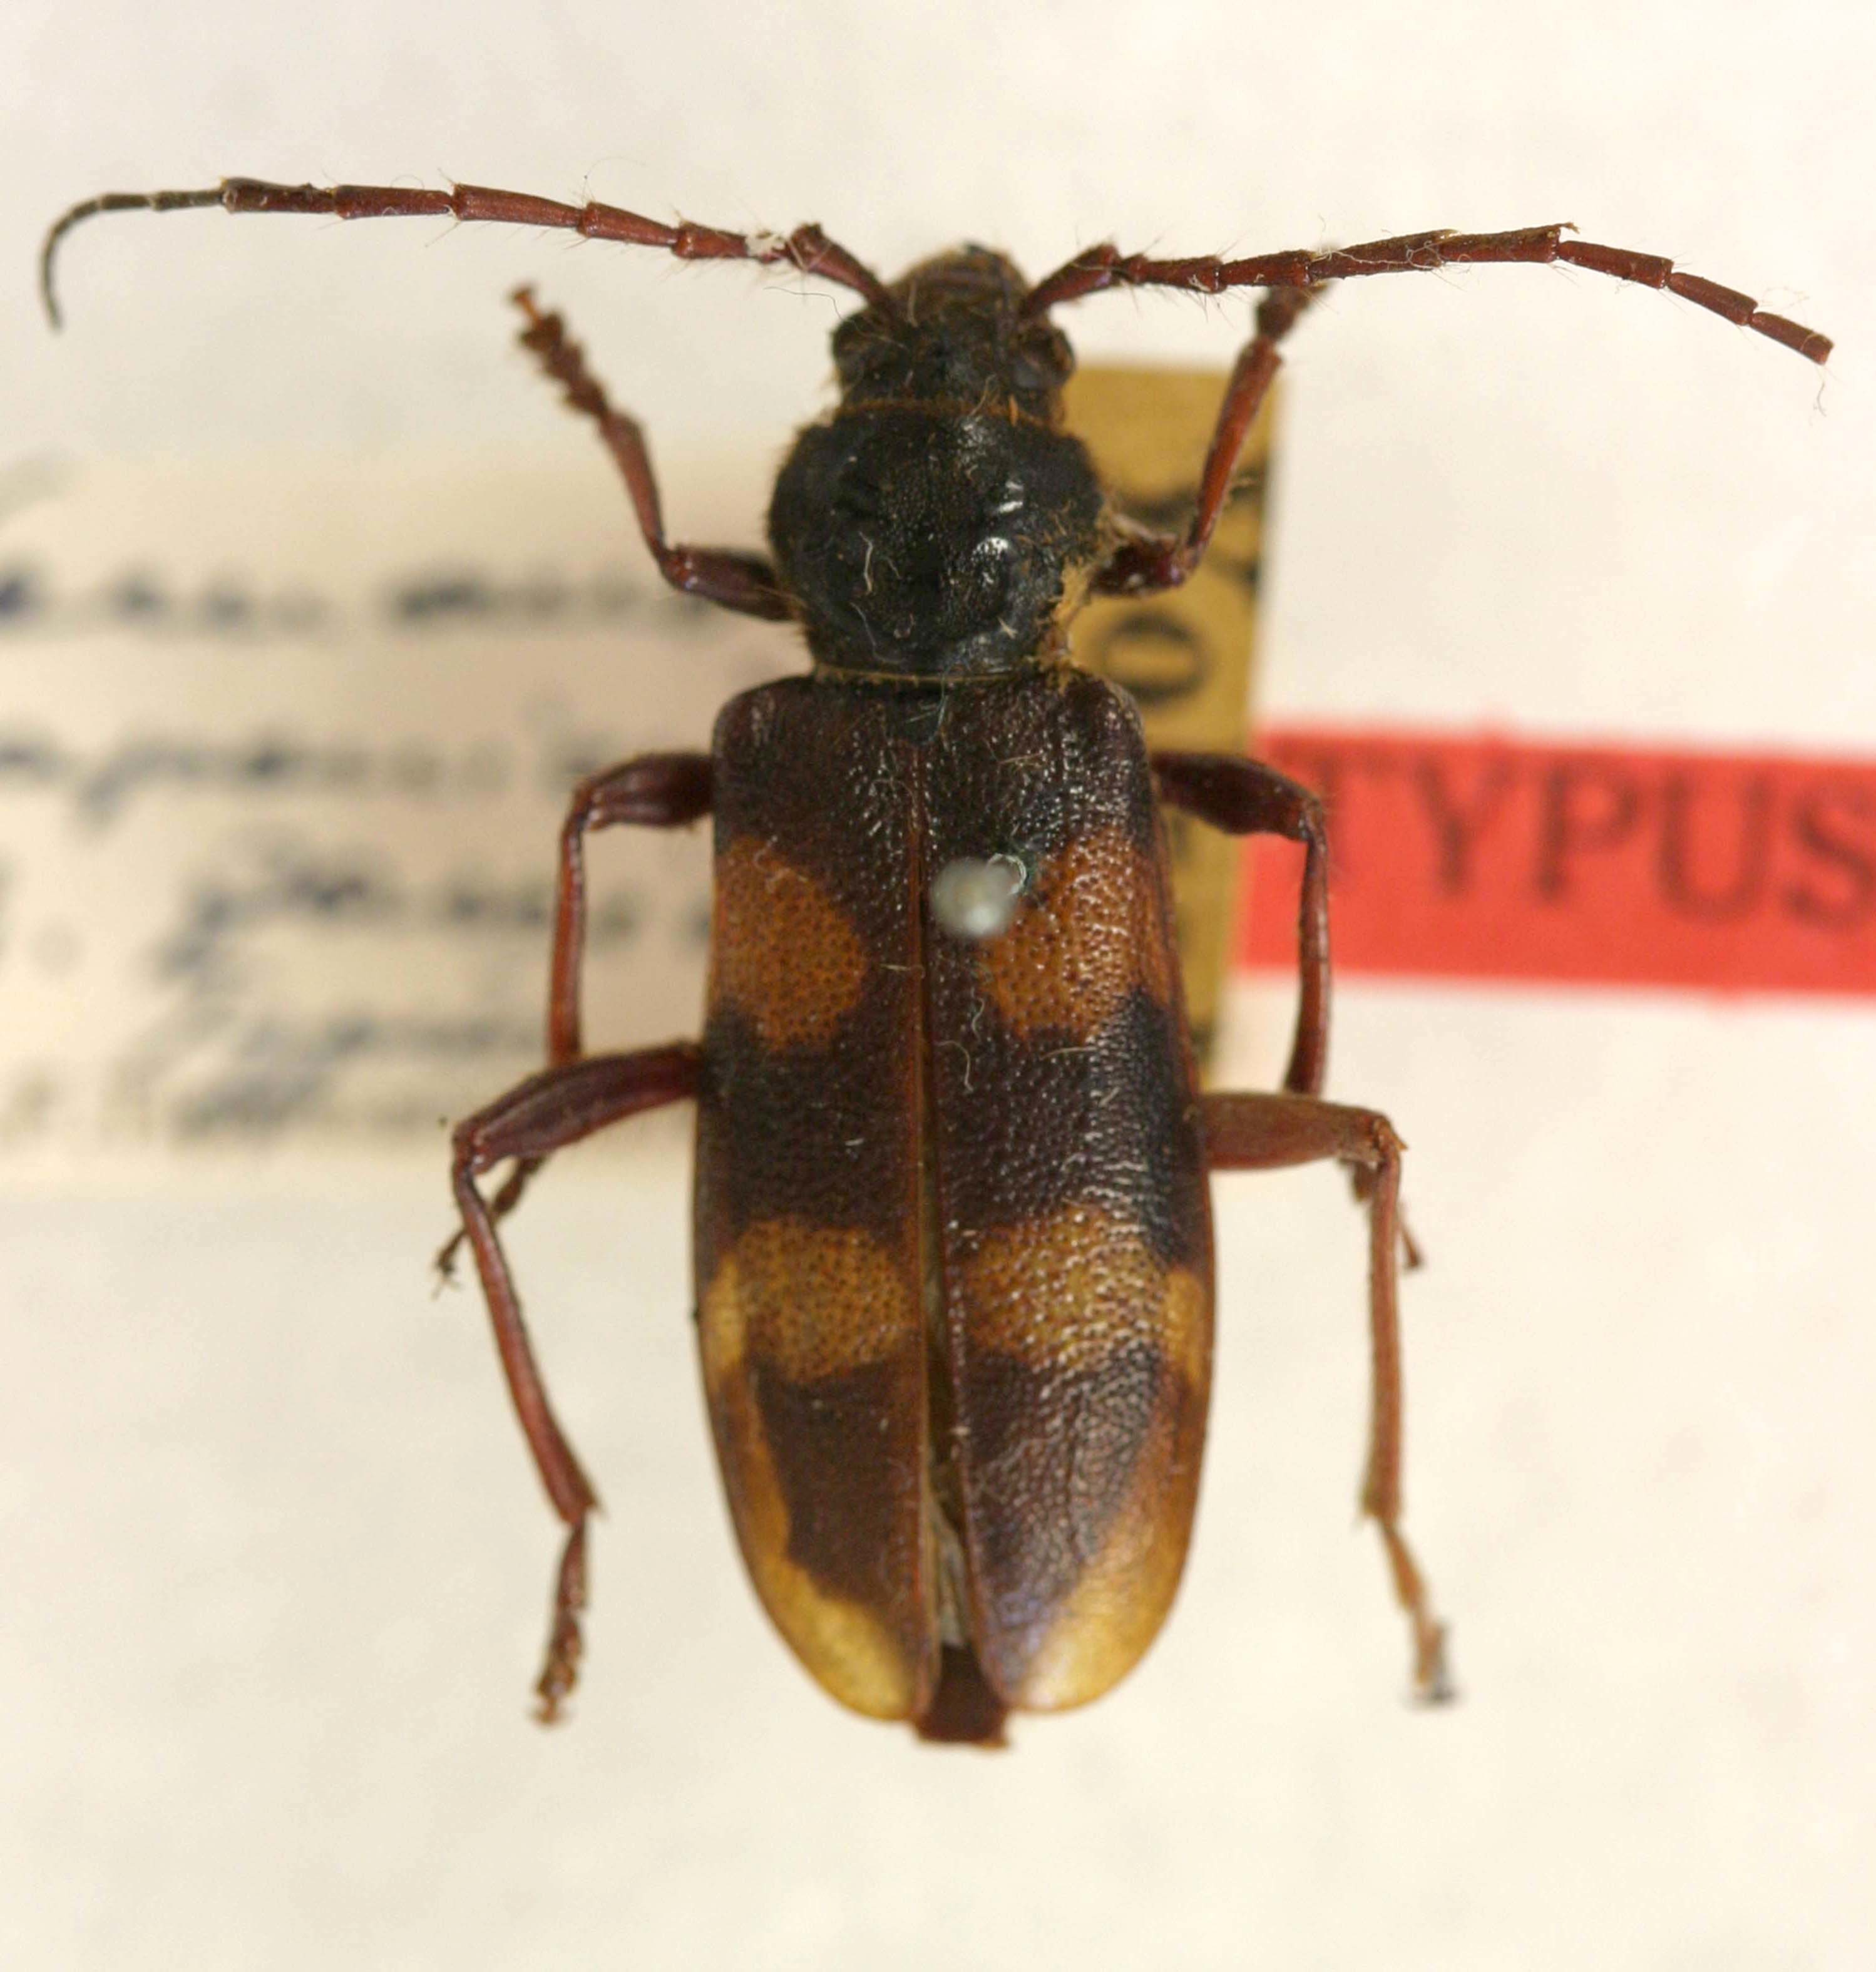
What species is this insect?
Semanotus japonicus
